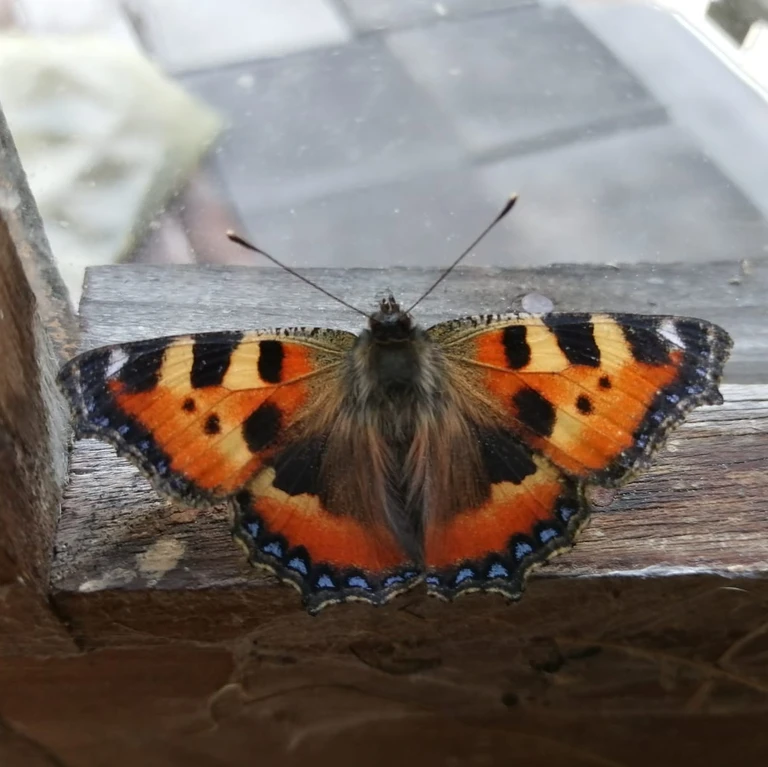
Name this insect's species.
Aglais urticae
